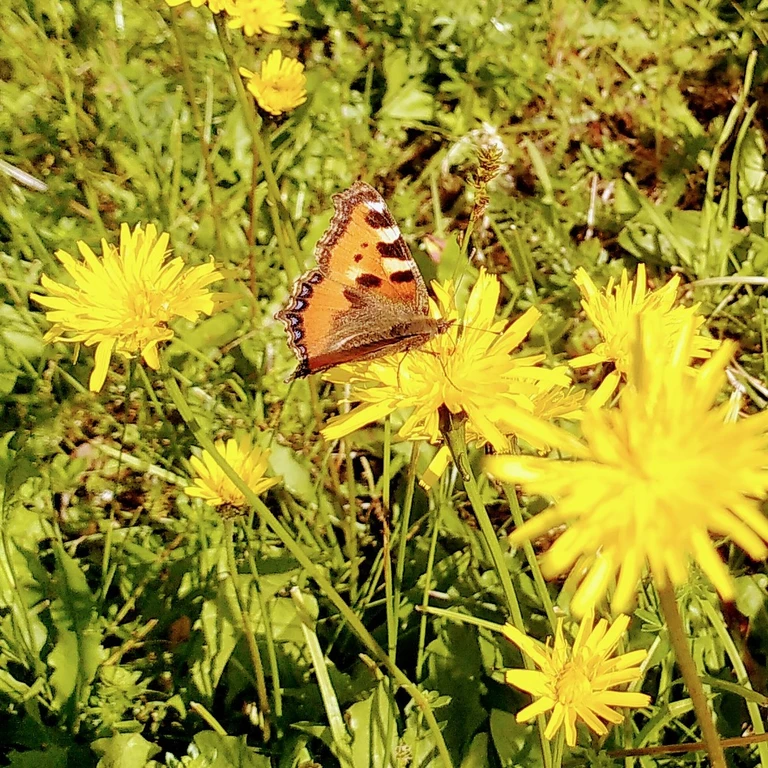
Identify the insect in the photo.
Aglais urticae
